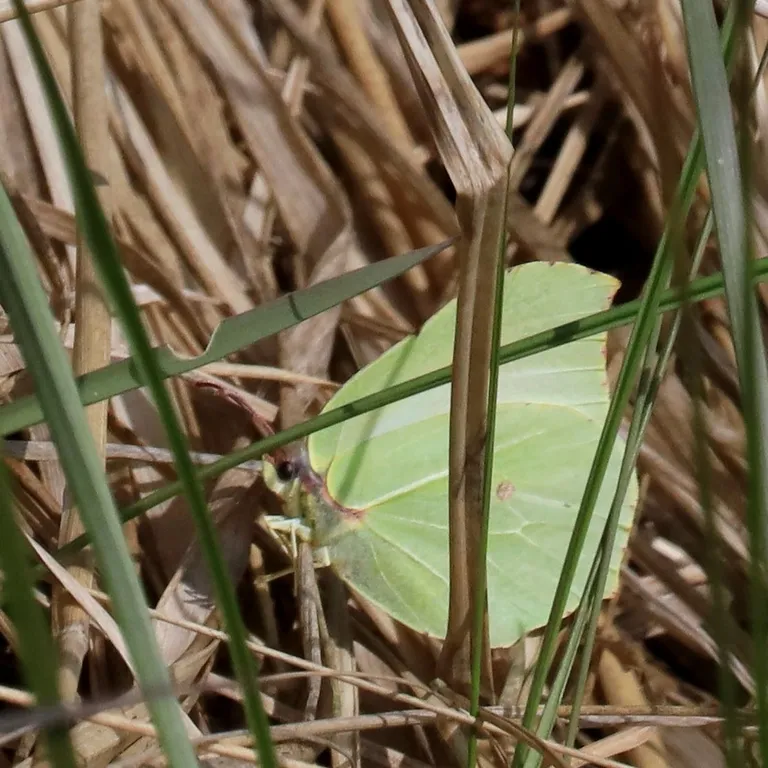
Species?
Gonepteryx rhamni
